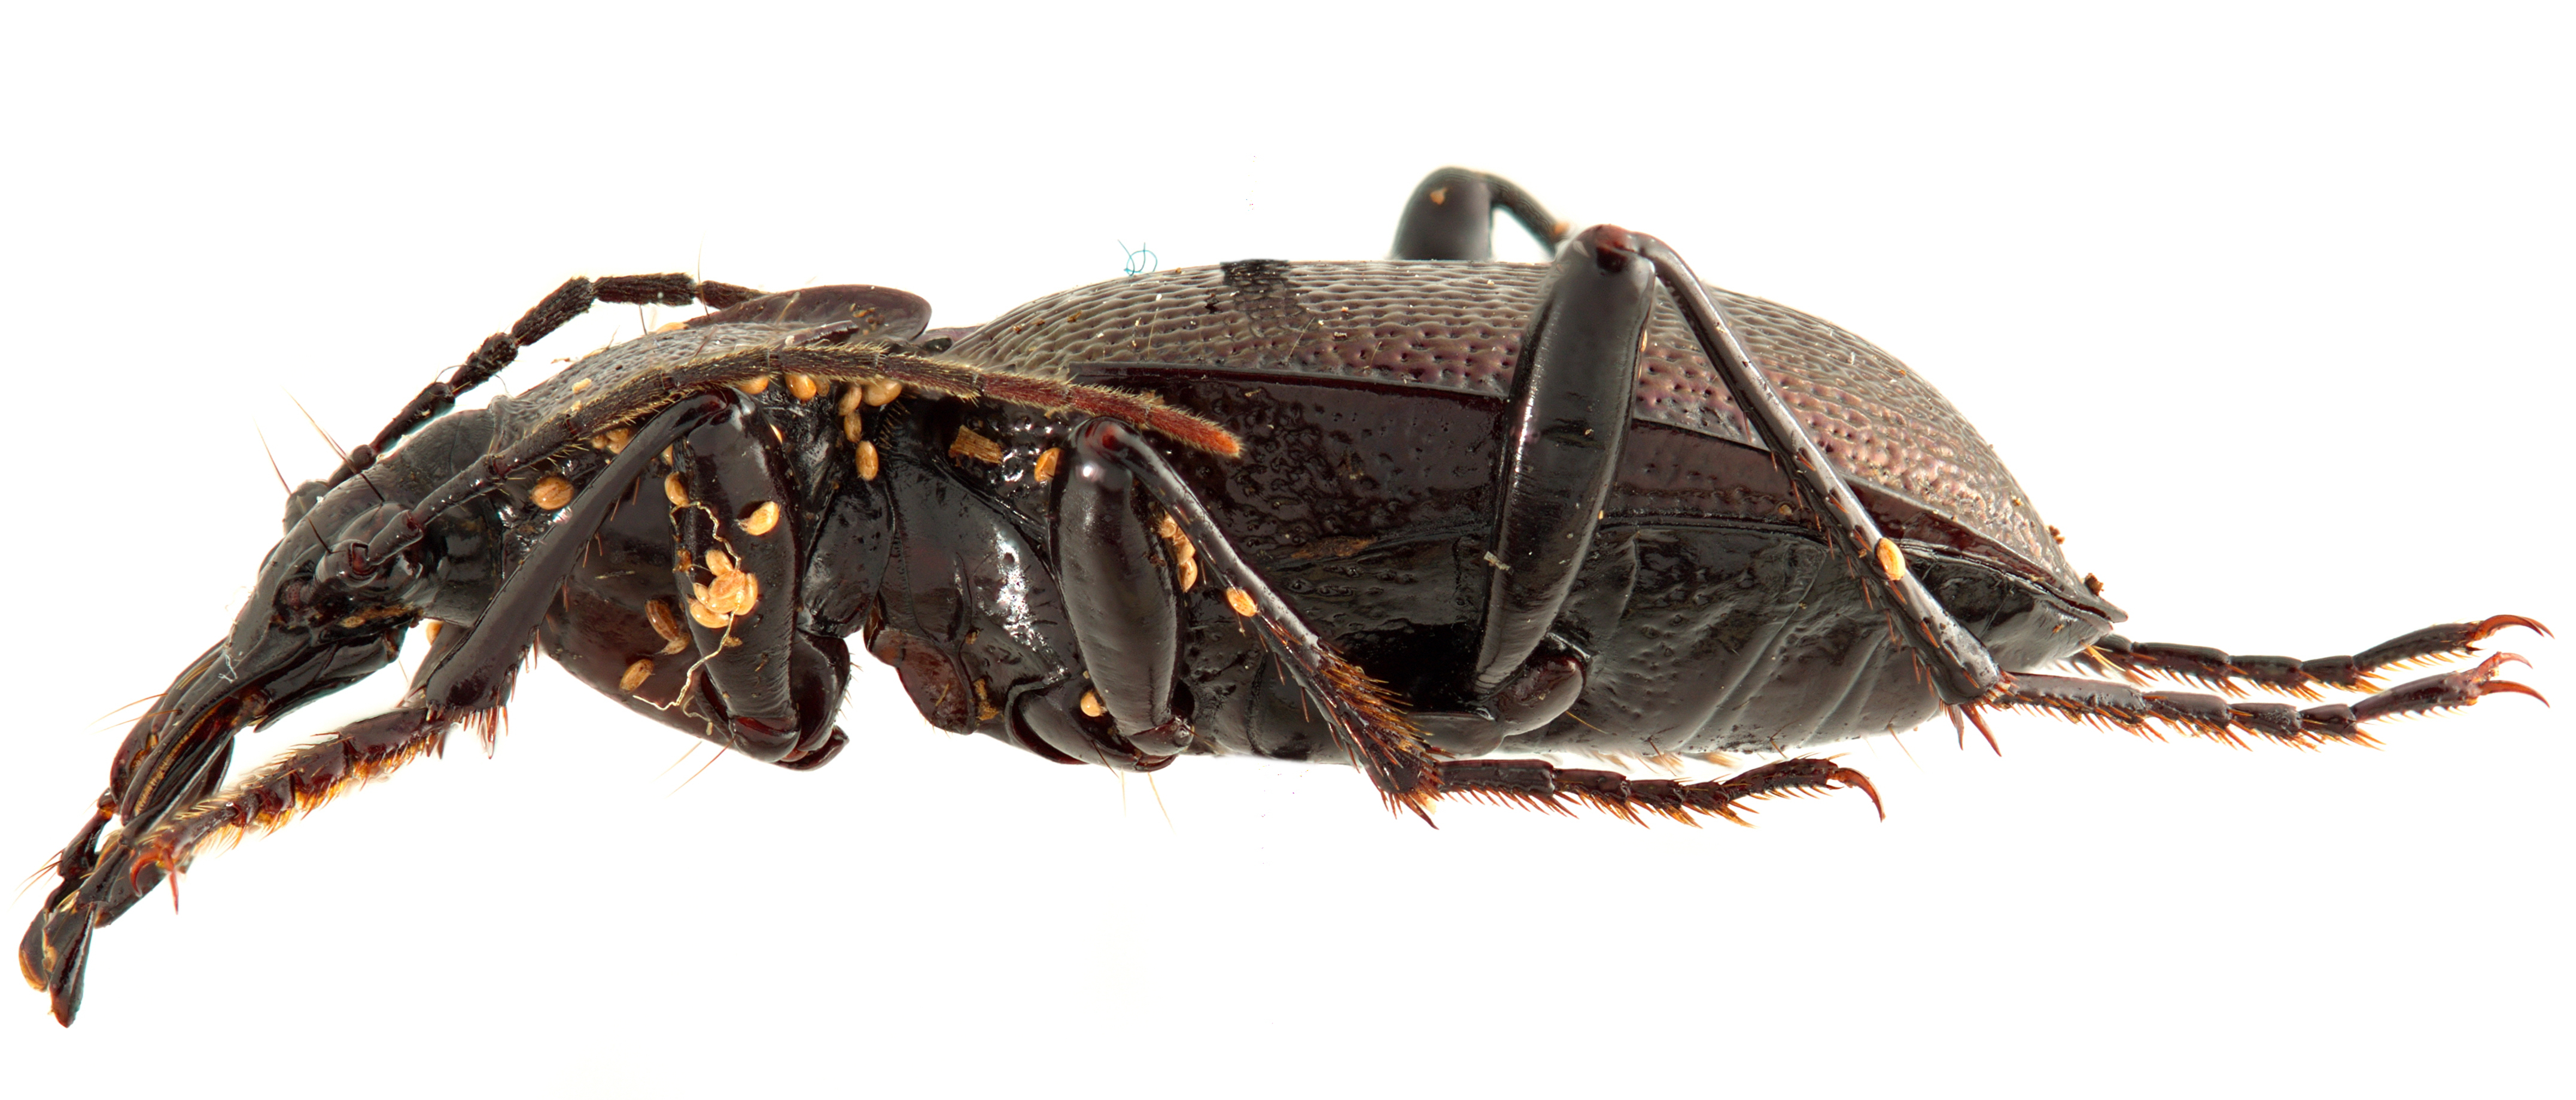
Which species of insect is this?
Scaphinotus petersi
